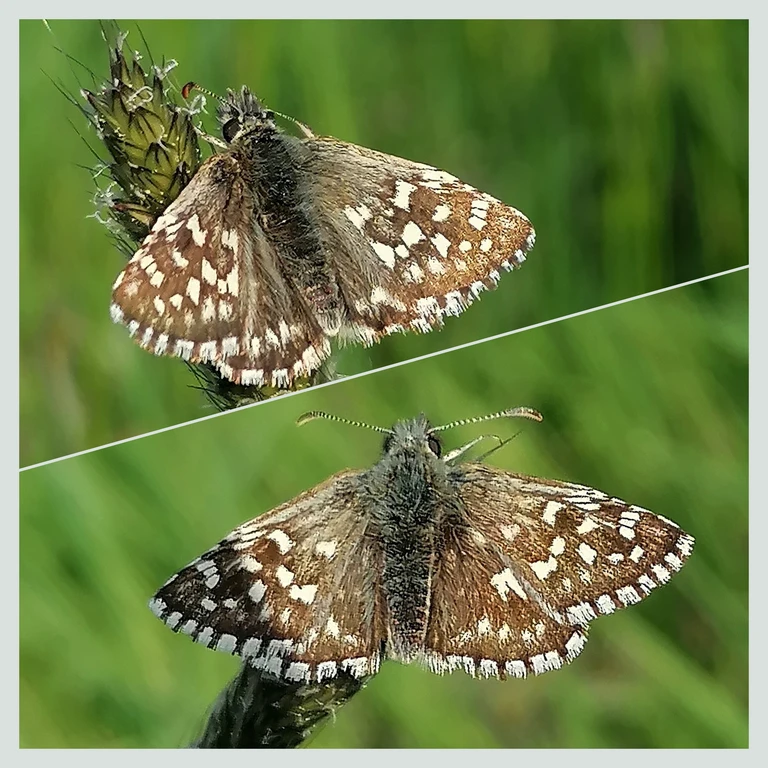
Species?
Pyrgus malvae
